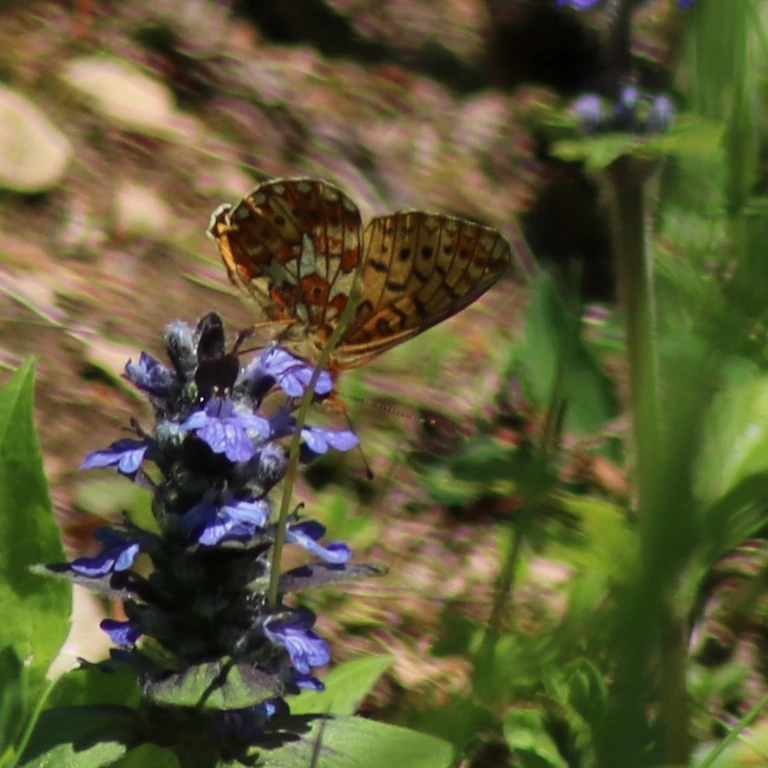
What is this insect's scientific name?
Boloria euphrosyne (also Clossiana euphrosyne)
